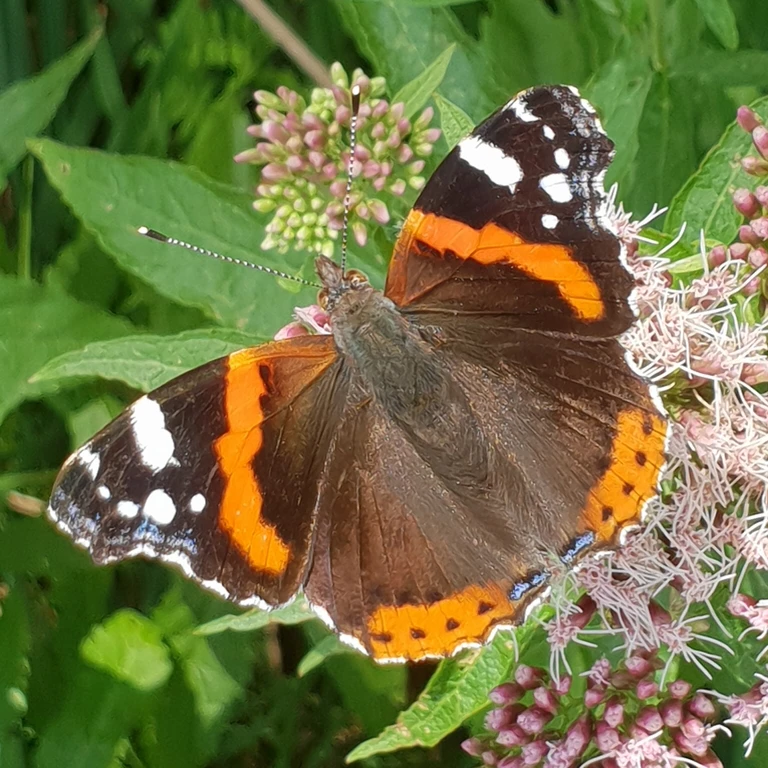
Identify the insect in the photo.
Vanessa atalanta
